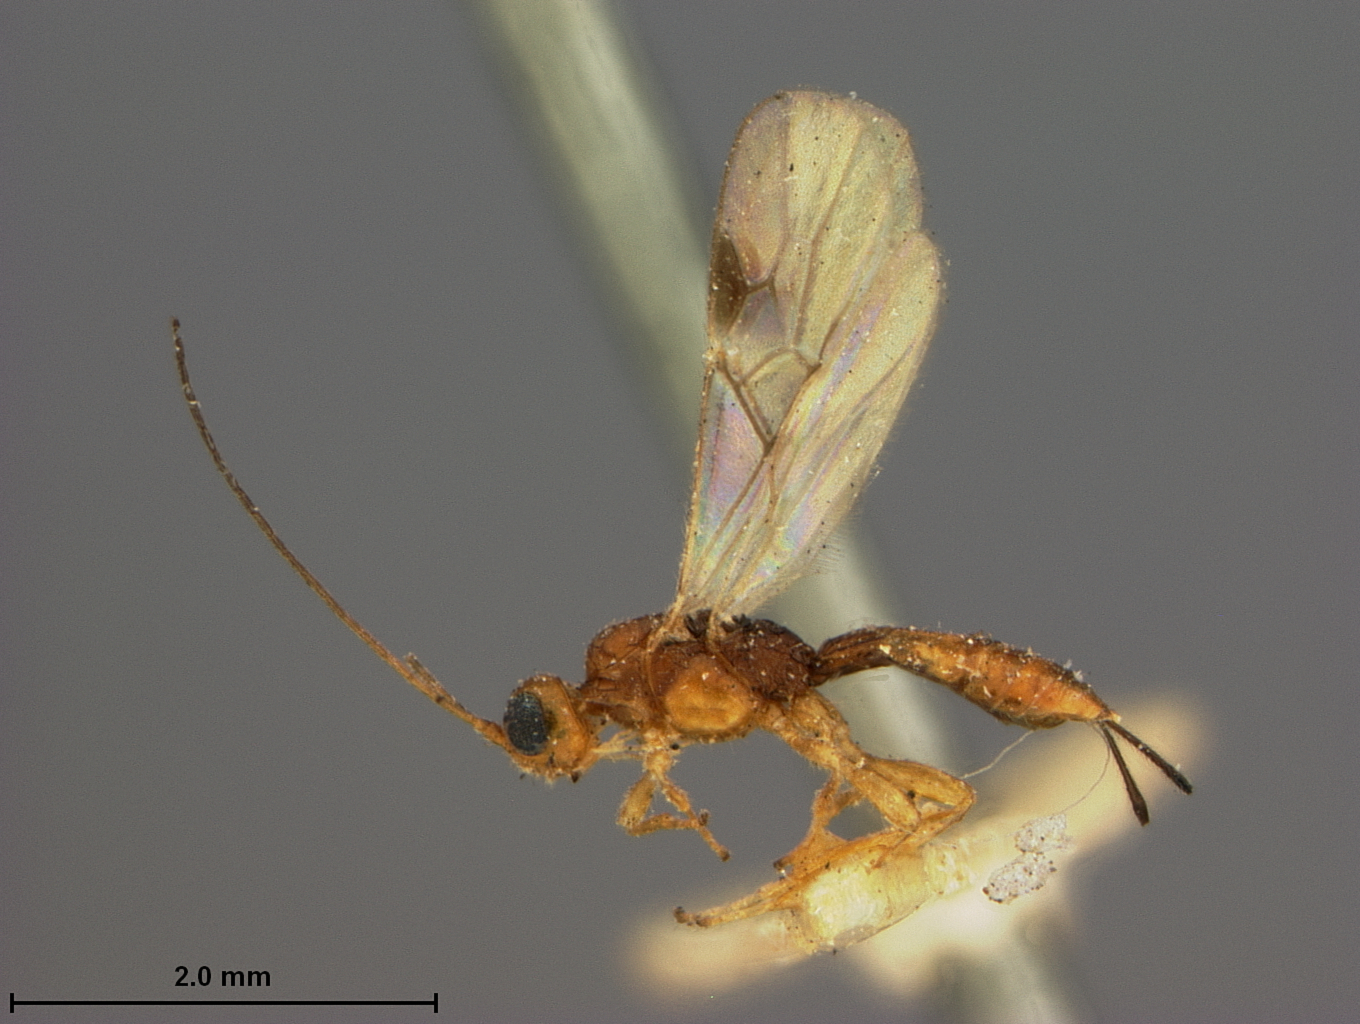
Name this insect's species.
Caenophanes chittendenii
